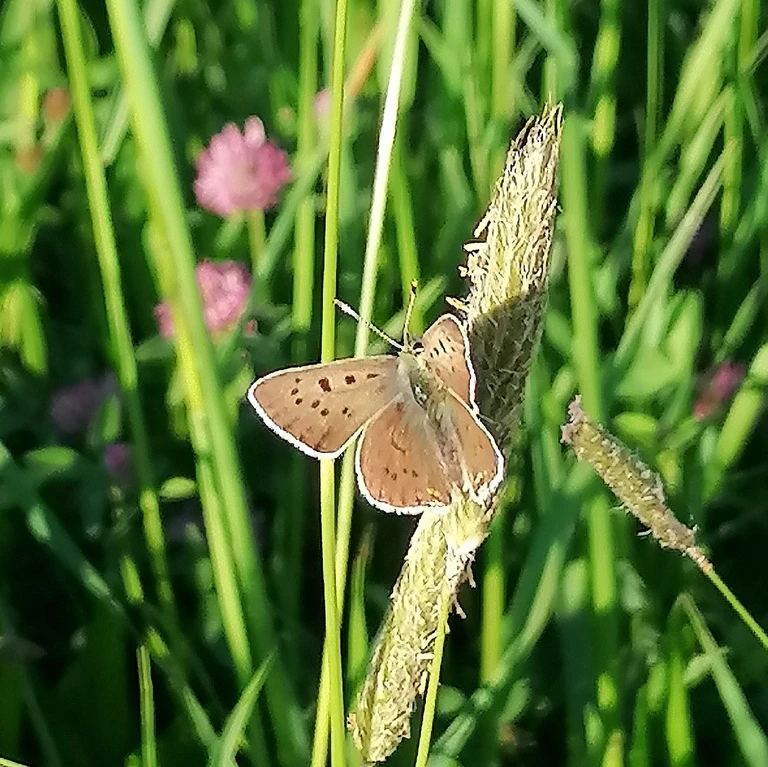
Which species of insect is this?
Lycaena tityrus (also Loweia tityrus)
